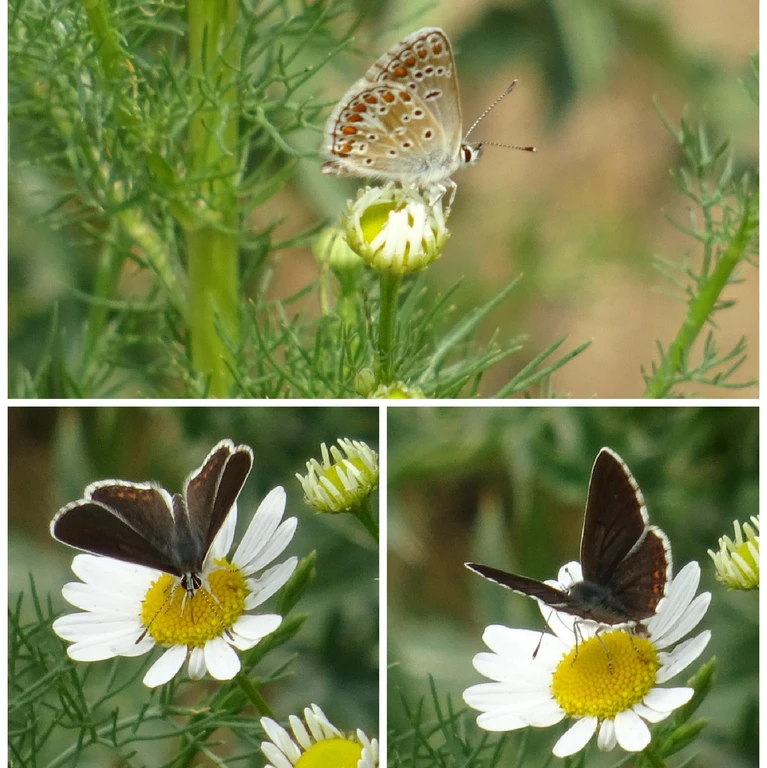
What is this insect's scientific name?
Aricia agestis/artaxerxes
